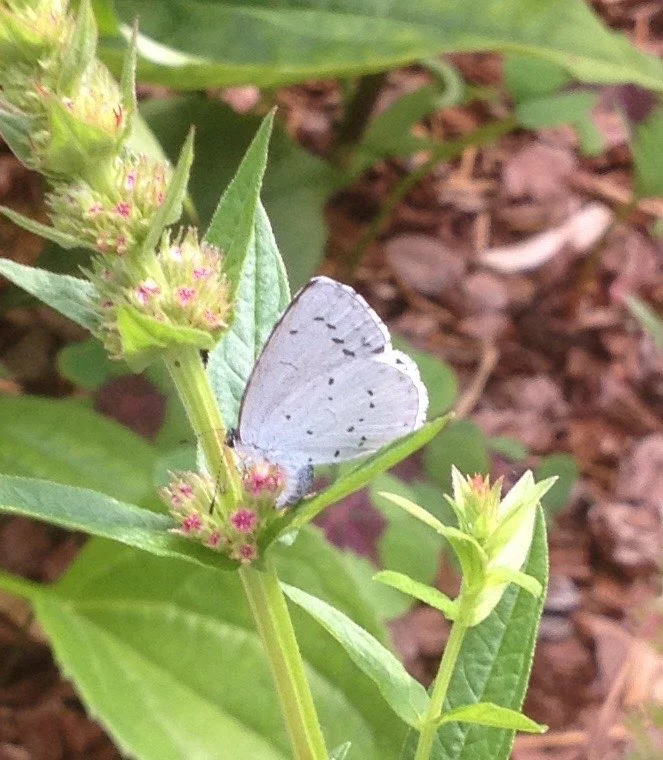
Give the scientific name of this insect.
Celastrina argiolus
